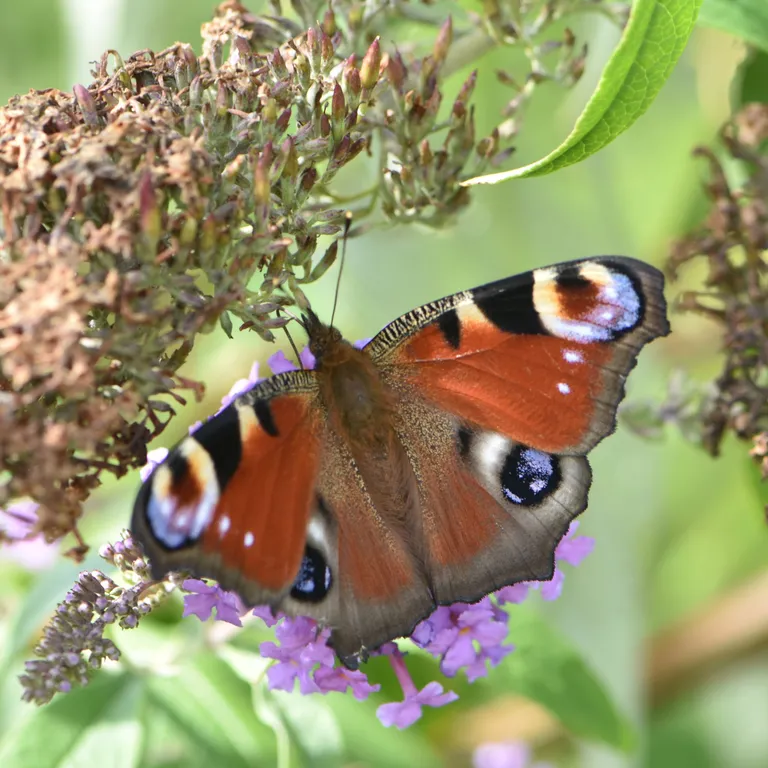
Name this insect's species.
Aglais io
